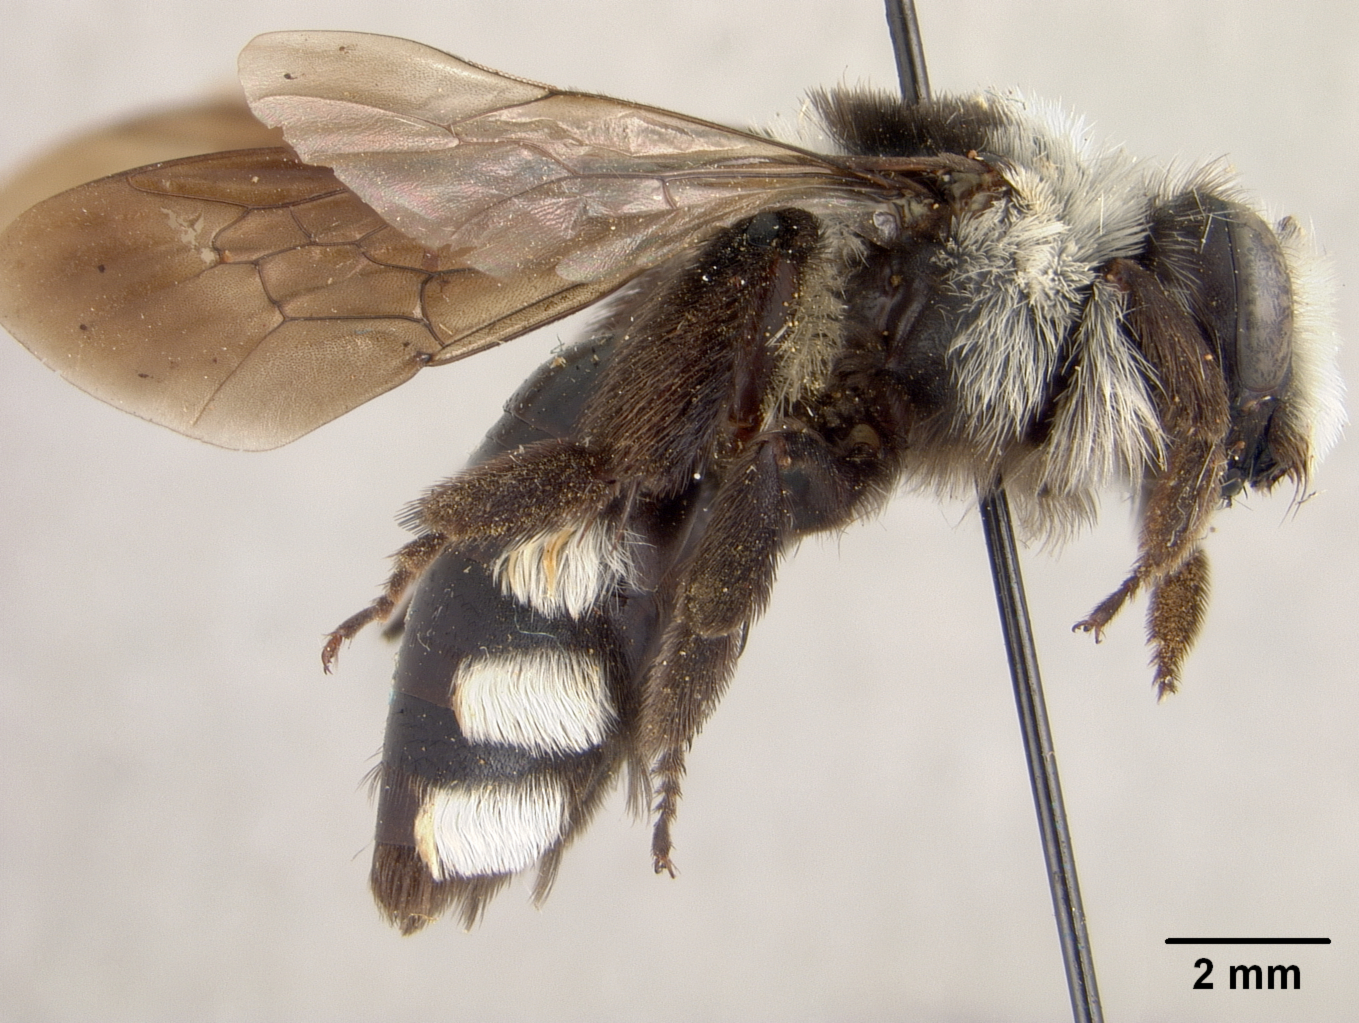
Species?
Andrena chionospila
